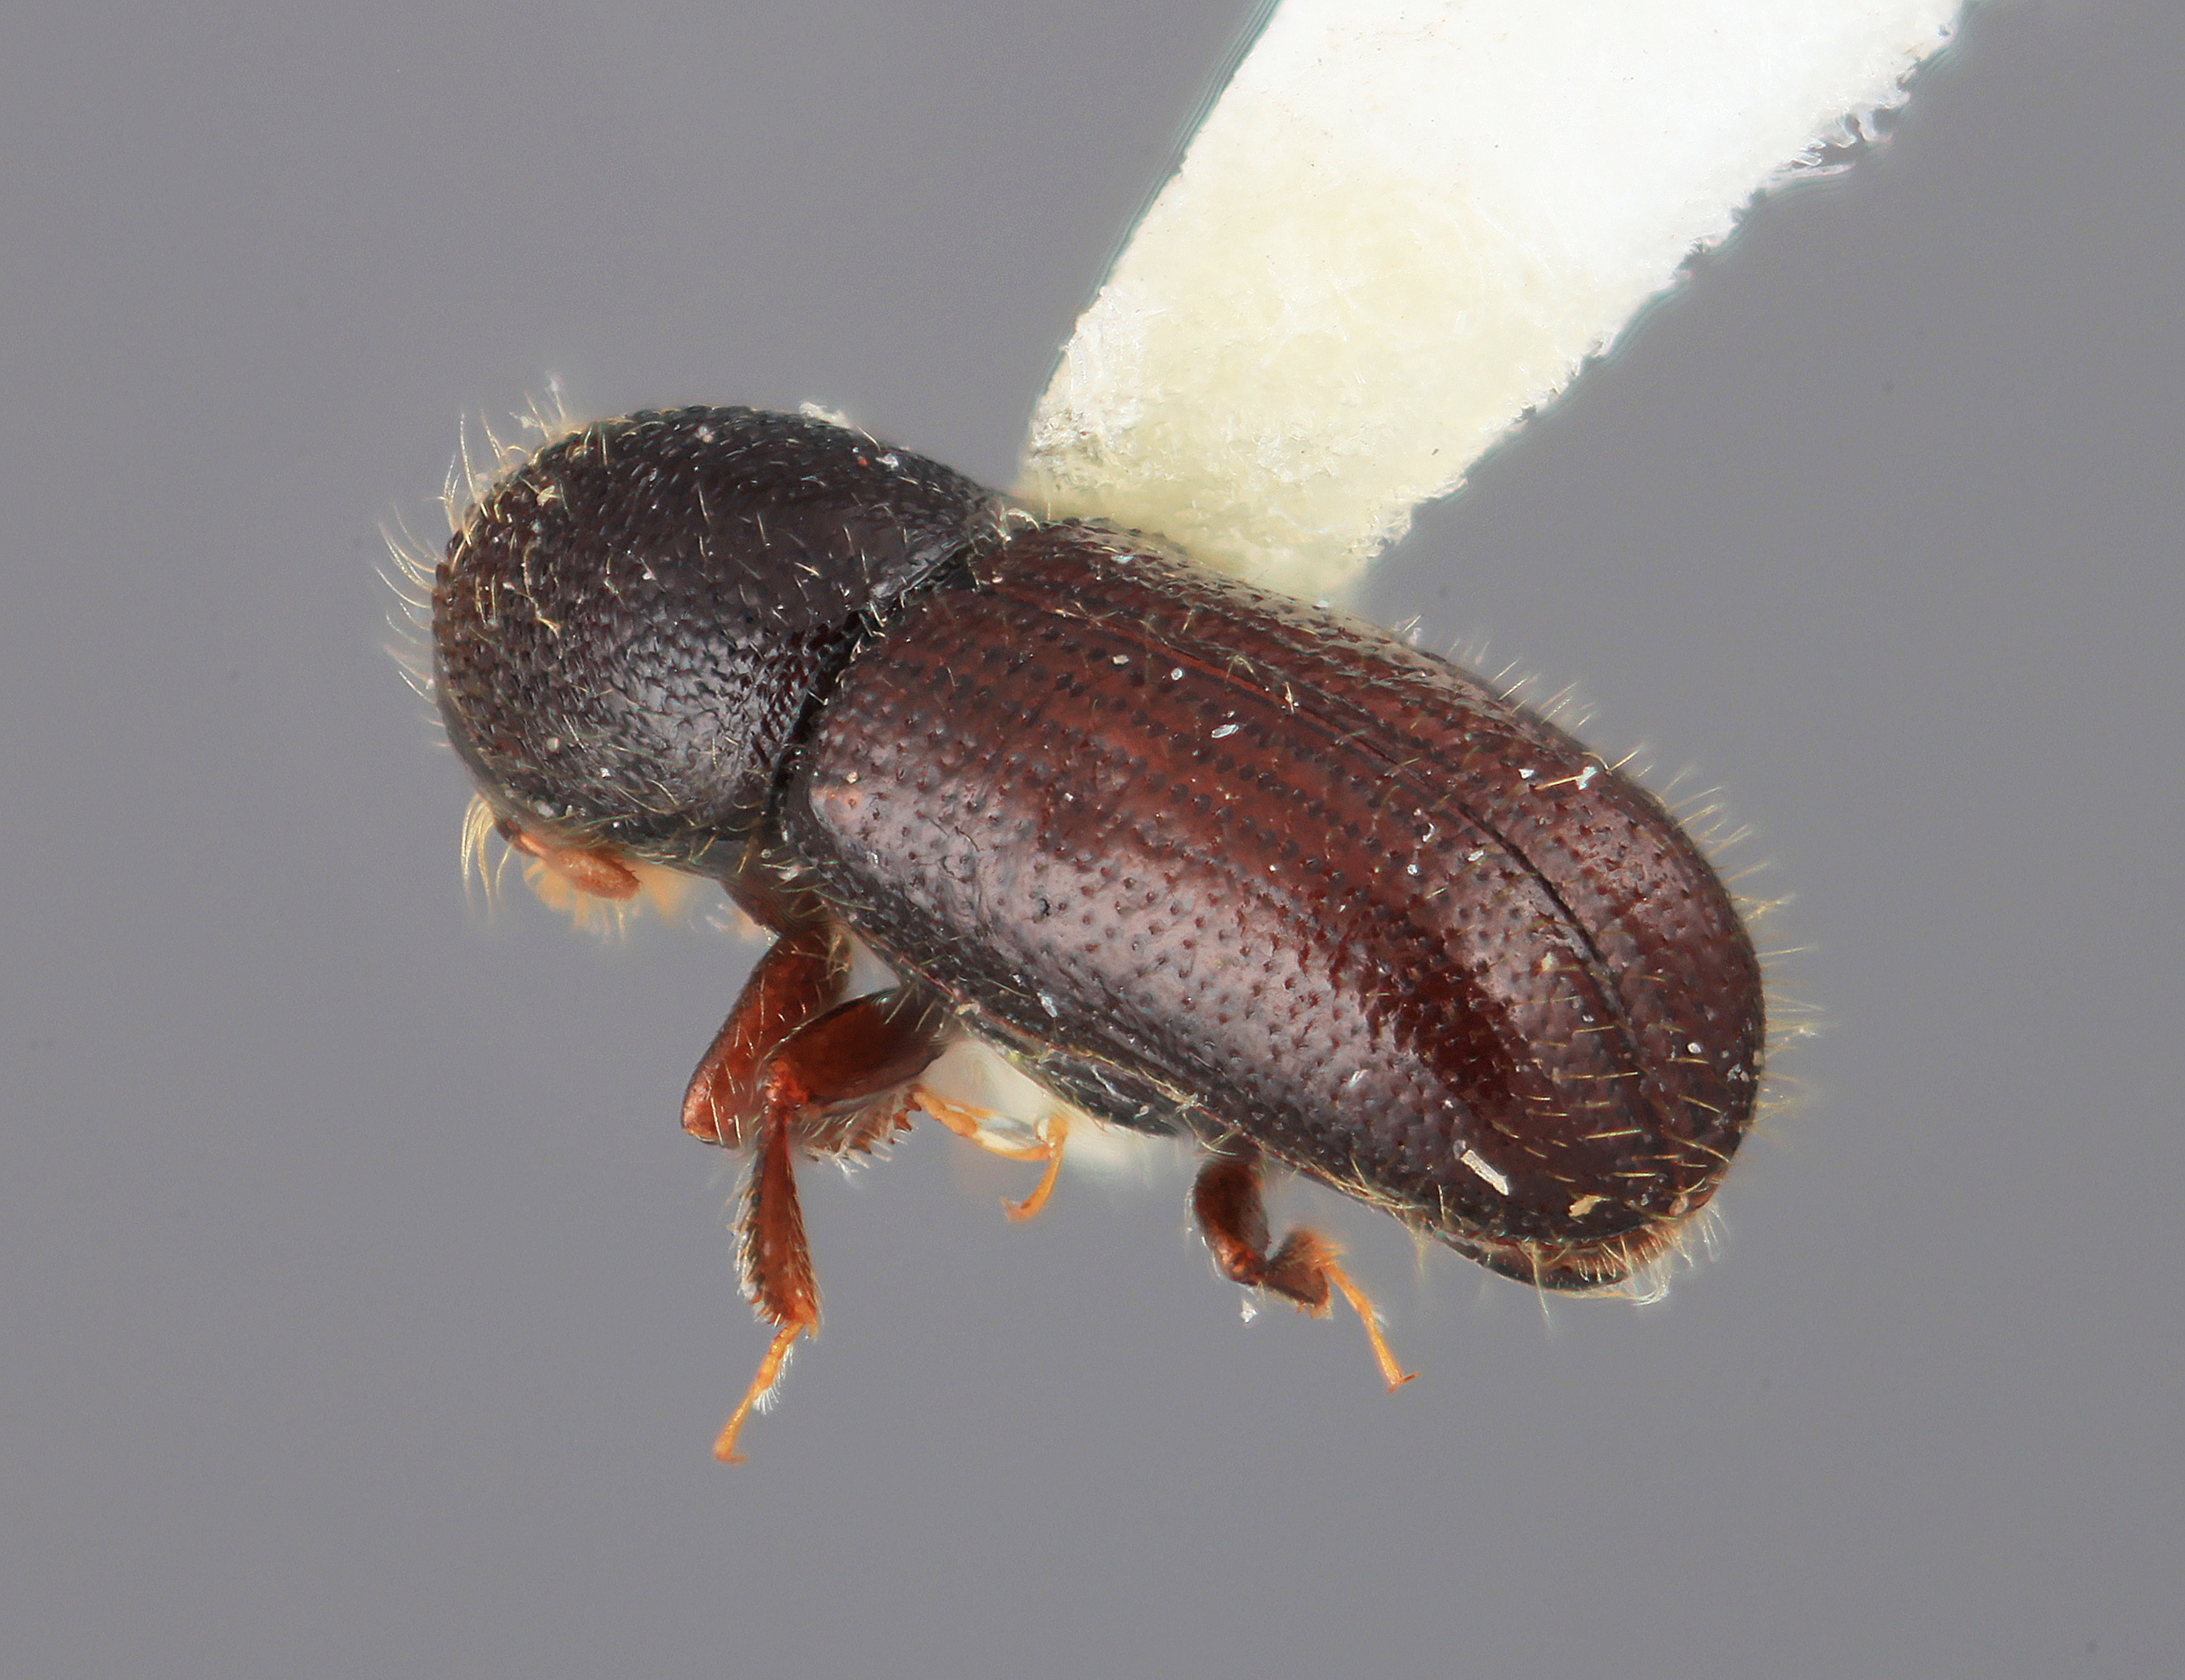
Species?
Dendrocranulus limitaris
